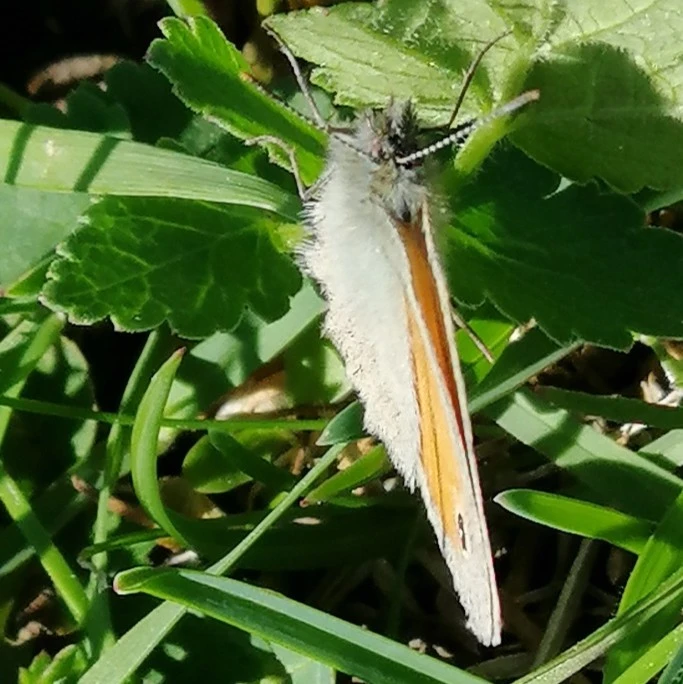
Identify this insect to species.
Coenonympha pamphilus
